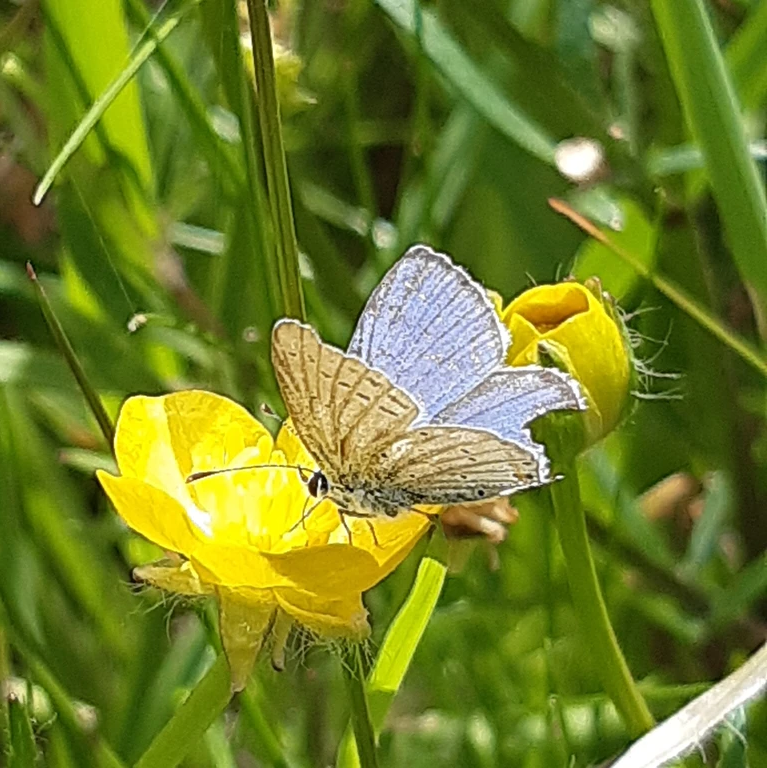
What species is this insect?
Cupido argiades (also Elkalyce argiades)
